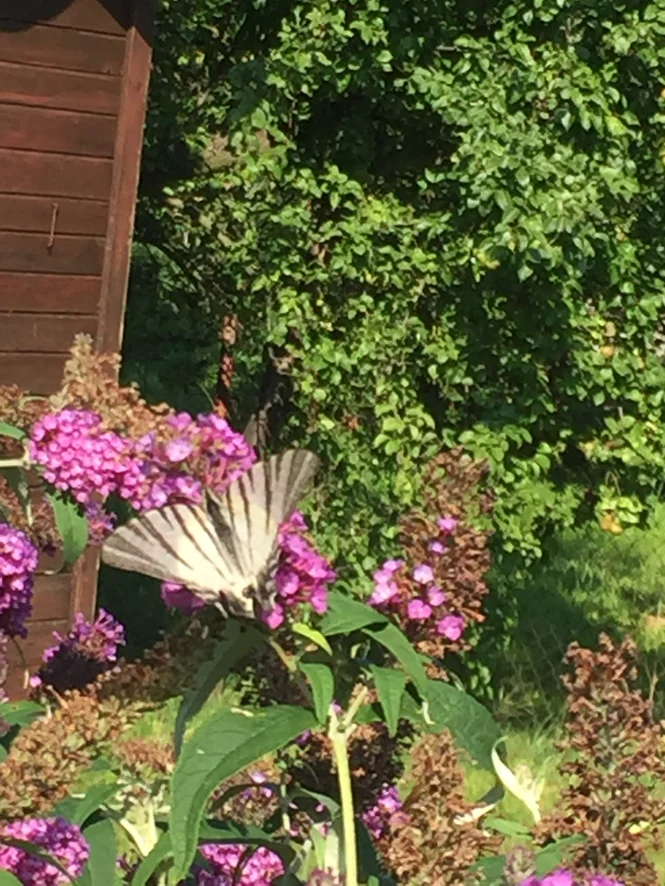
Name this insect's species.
Iphiclides podalirius
